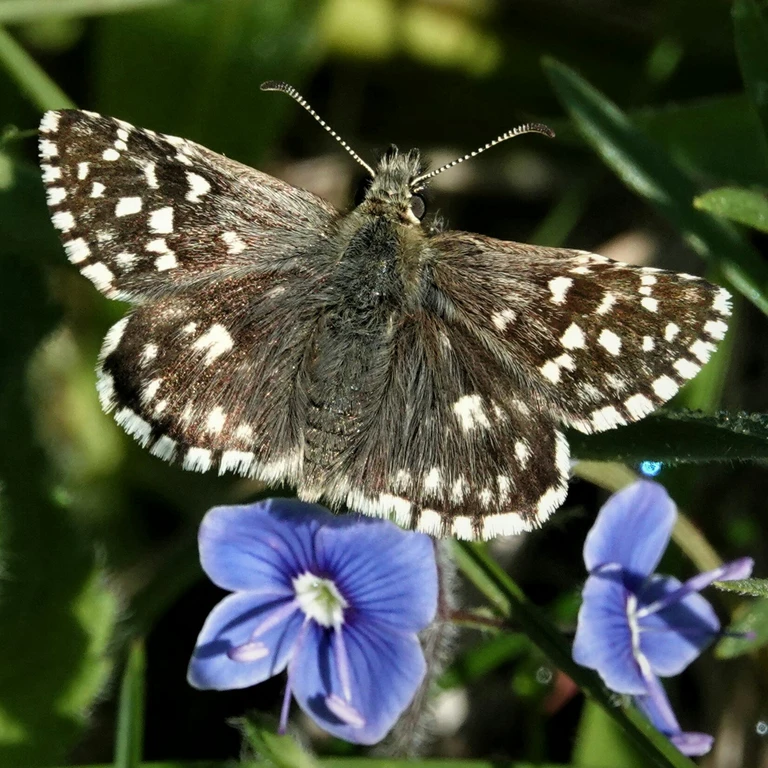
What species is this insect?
Pyrgus malvae
